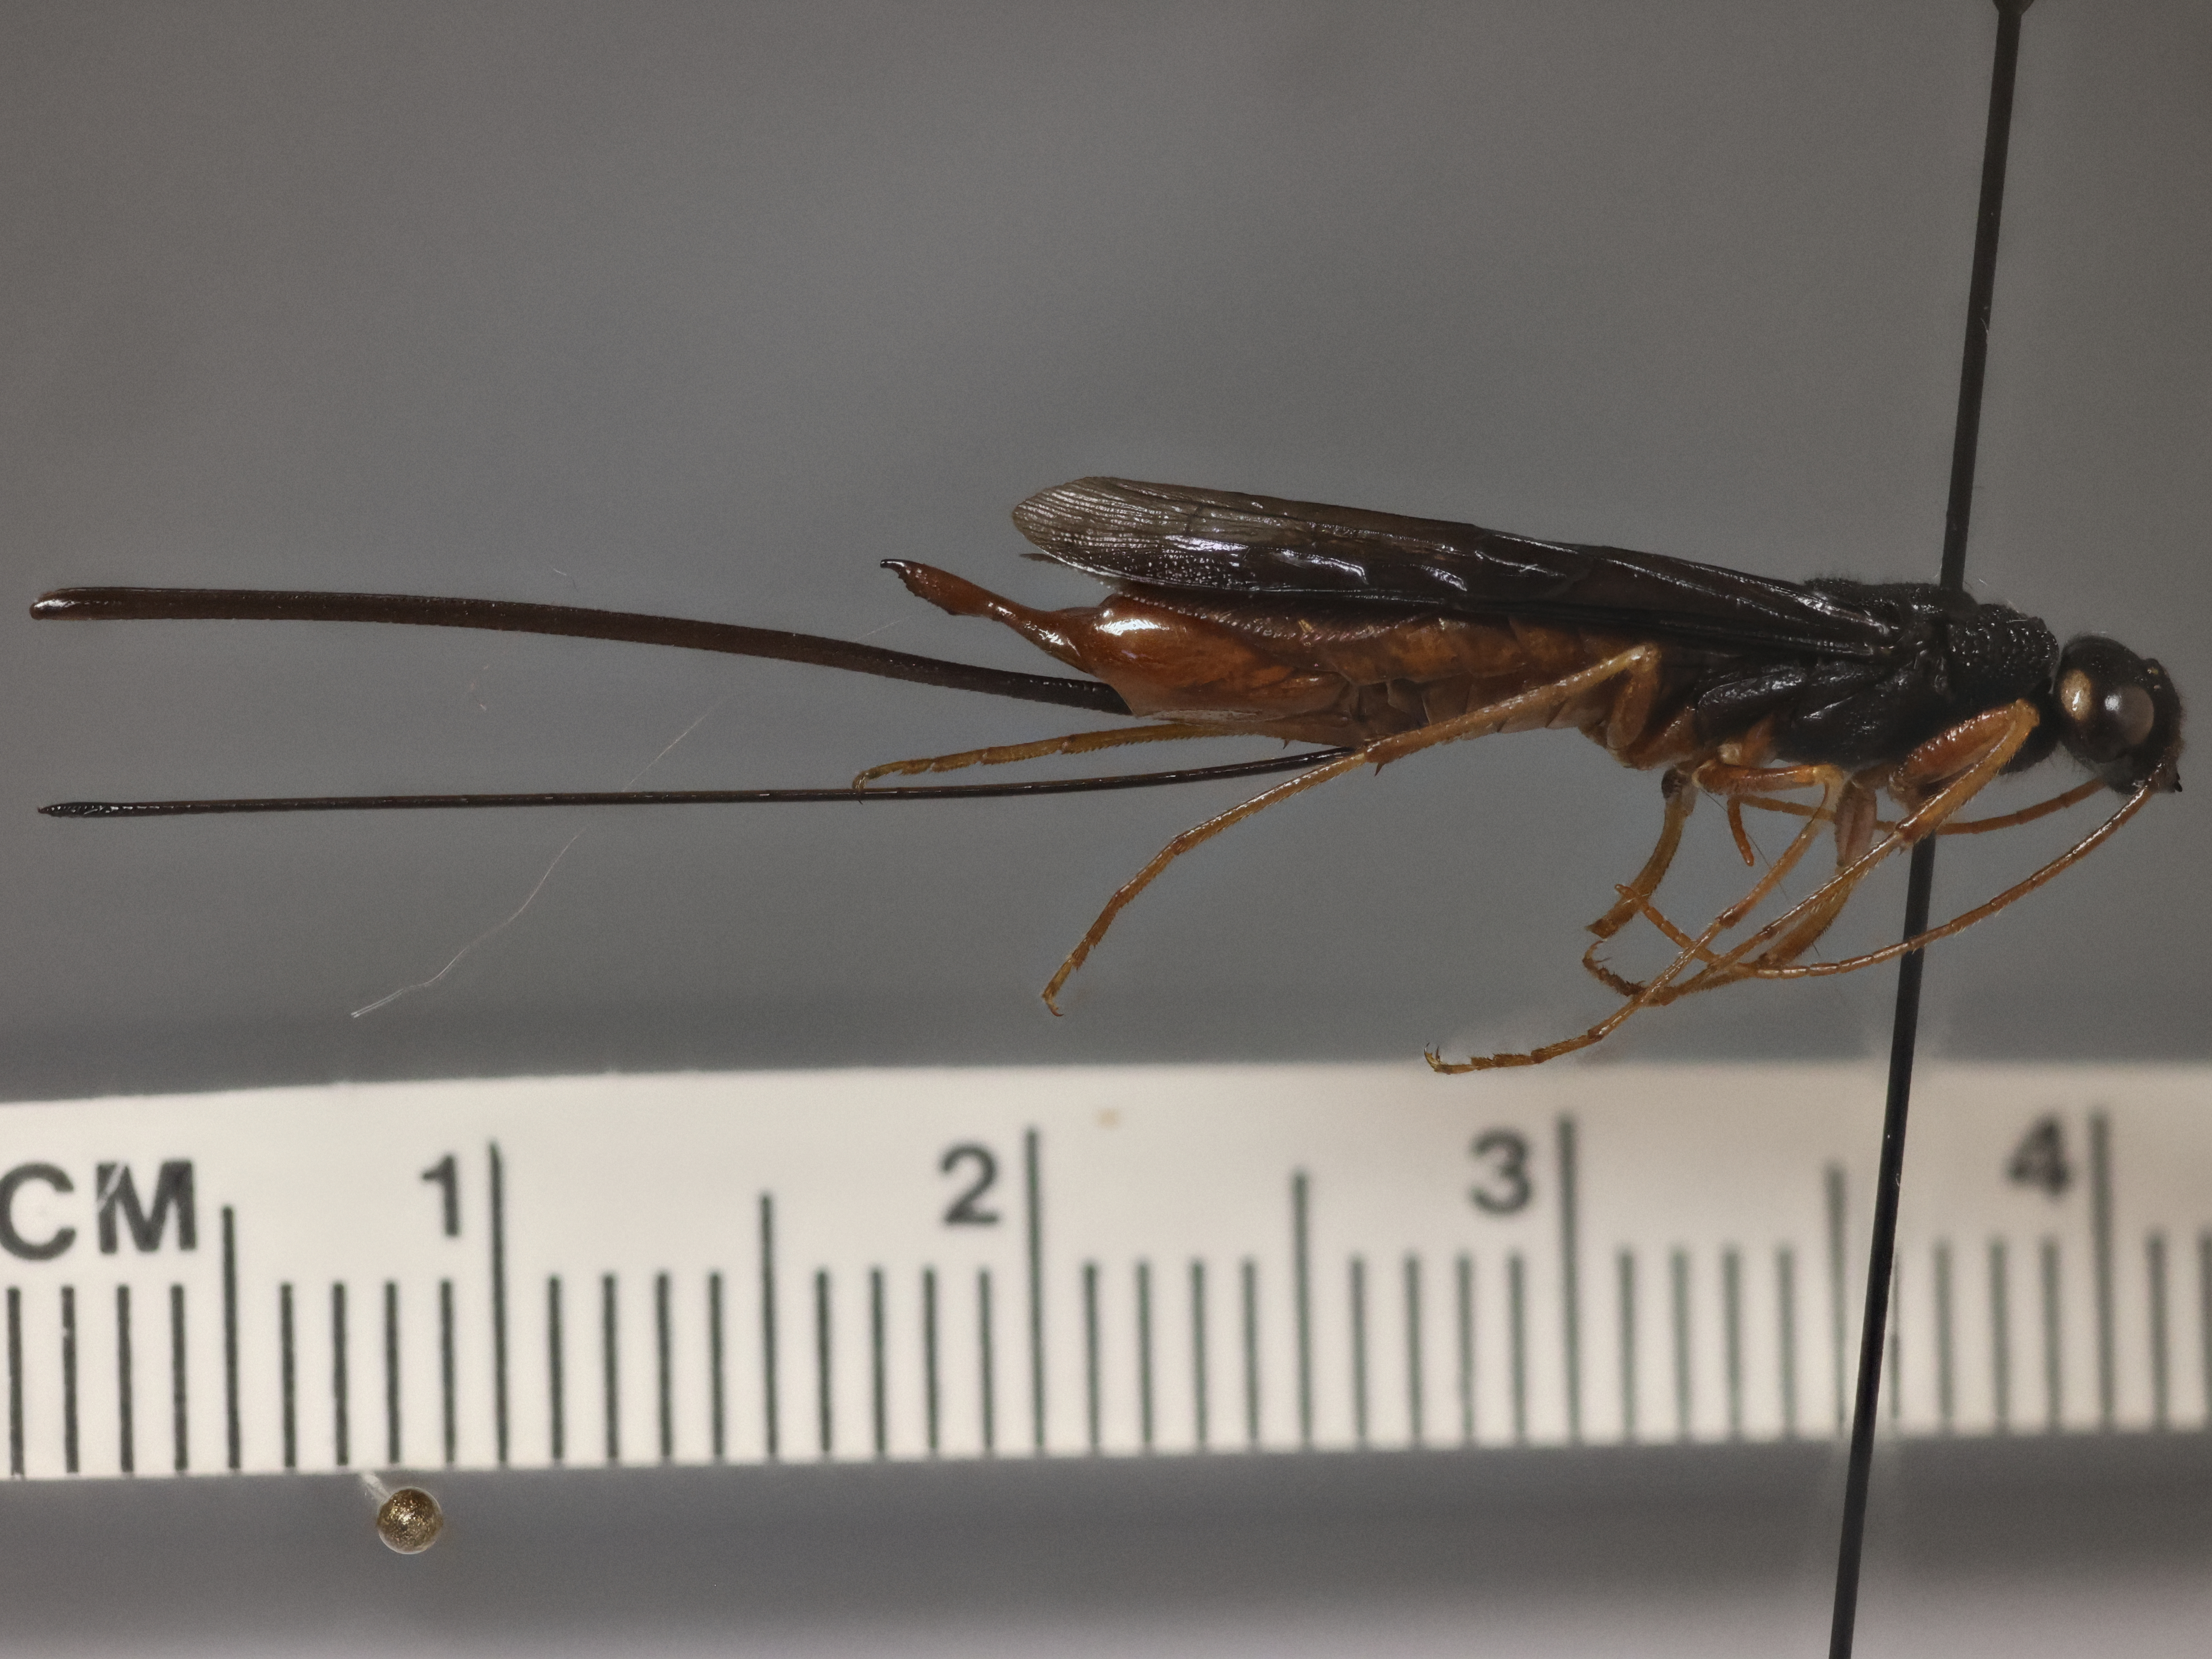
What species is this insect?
Xeris degrooti
